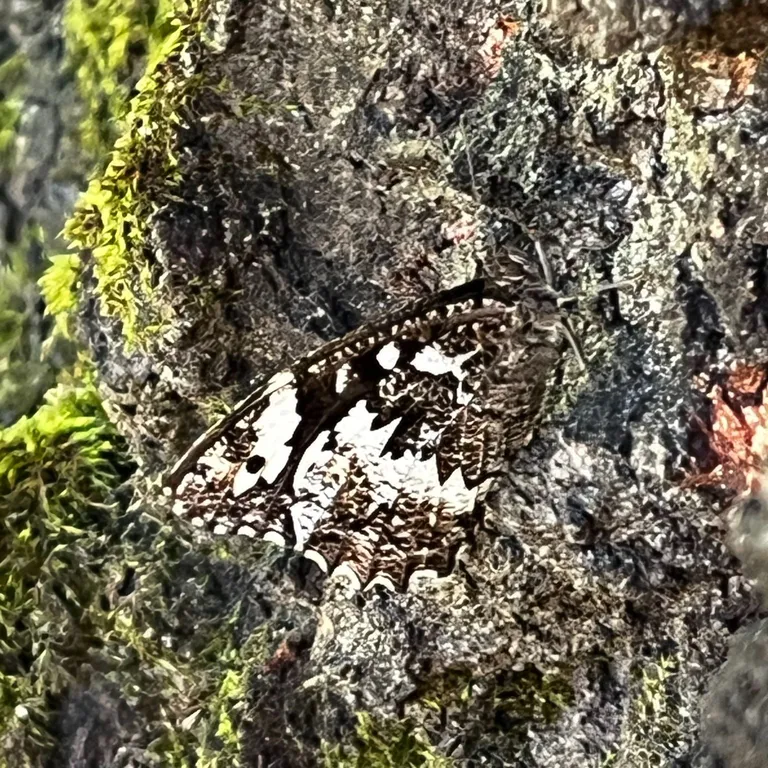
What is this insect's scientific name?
Brintesia circe
